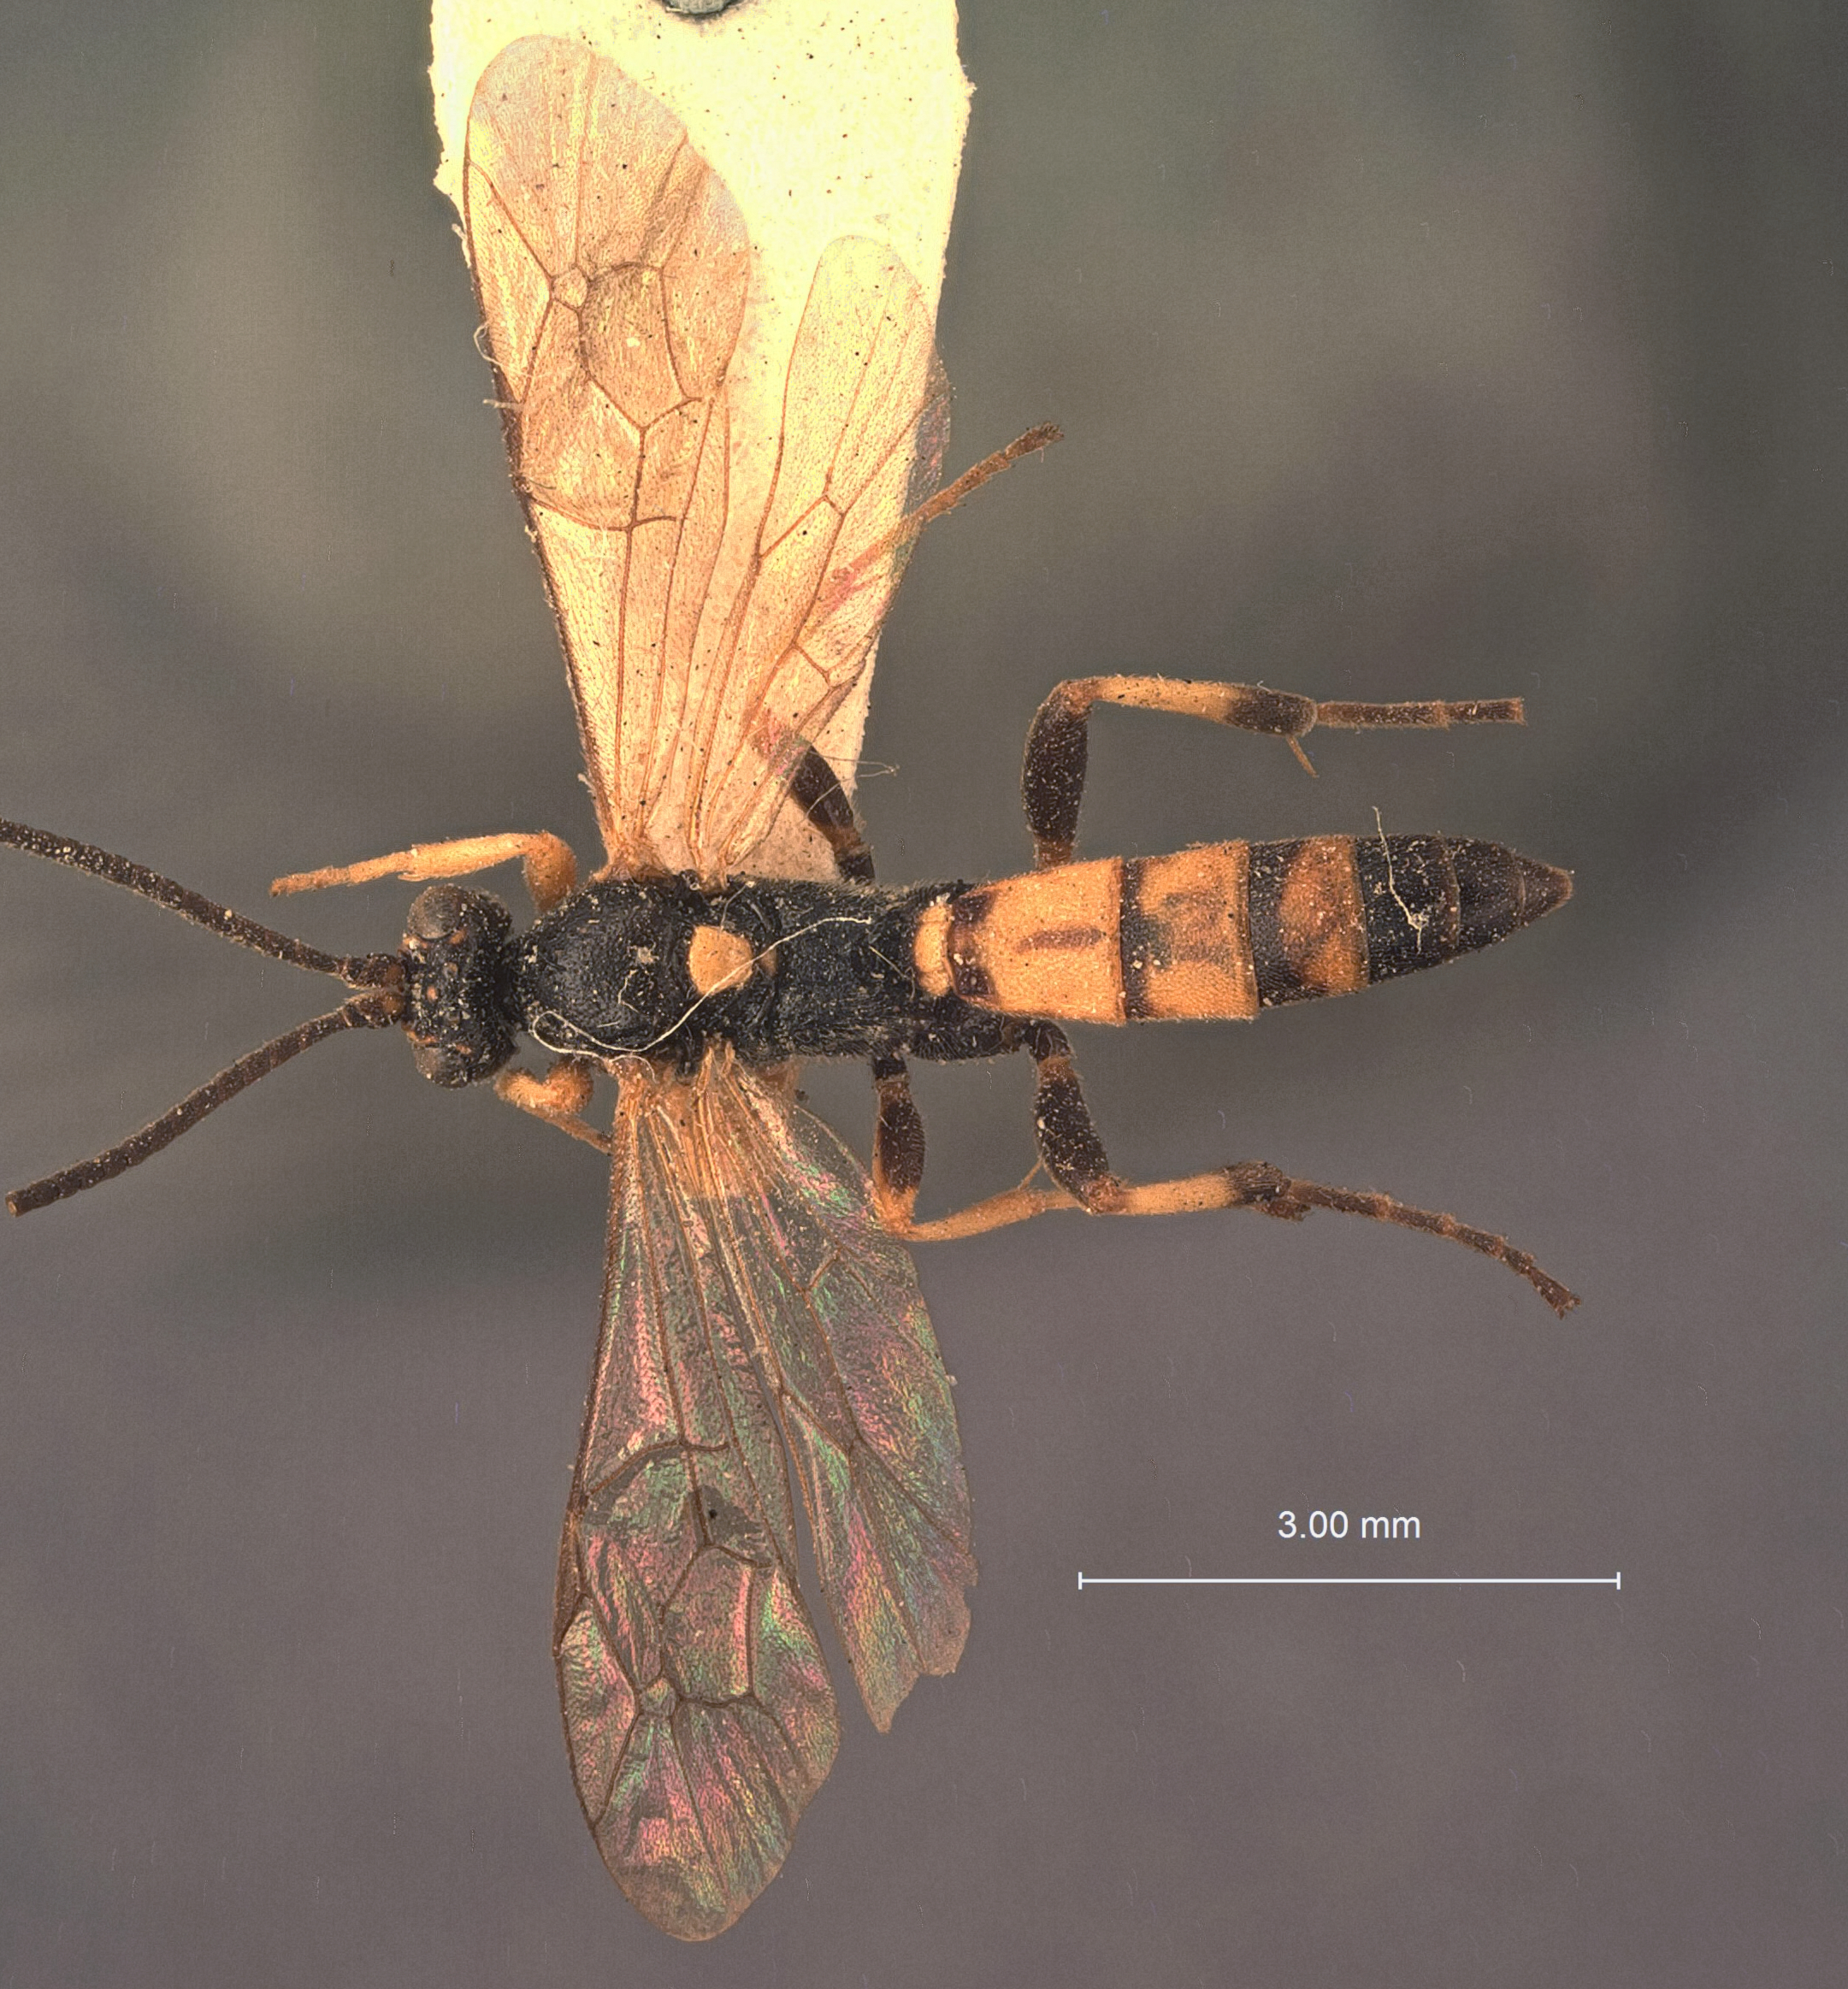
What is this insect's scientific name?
Ichneumon xanthopsis
